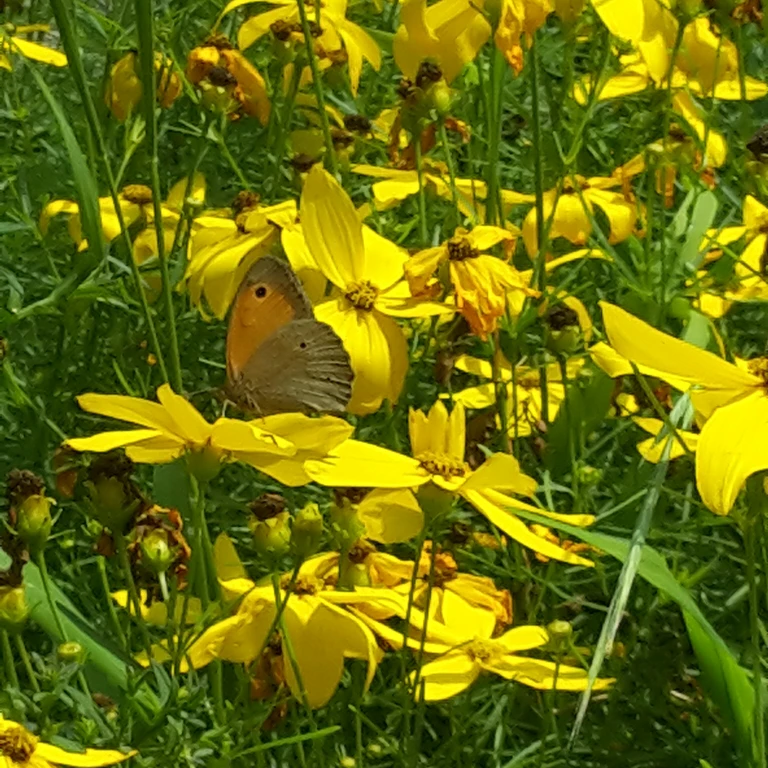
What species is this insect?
Maniola jurtina
